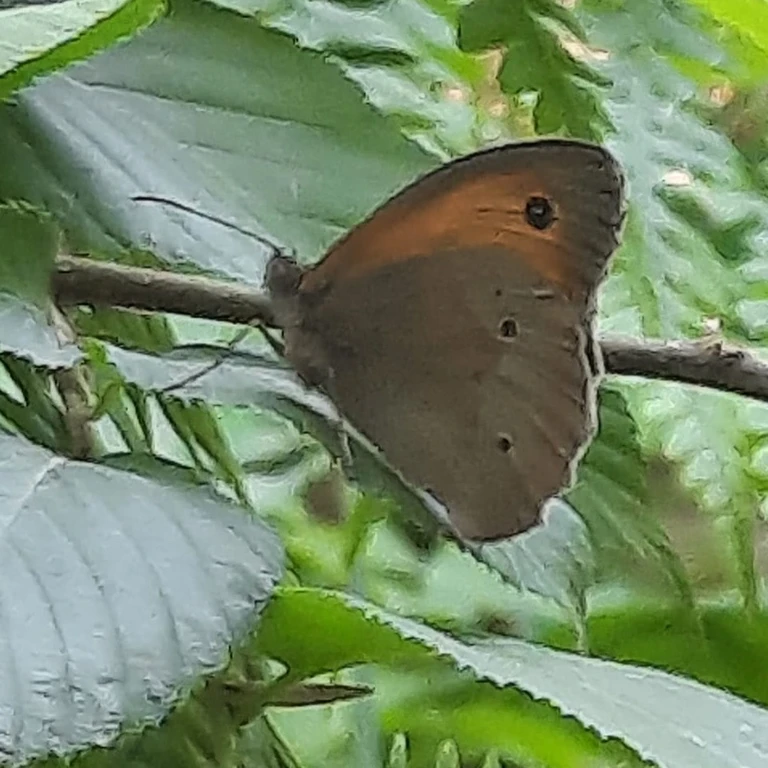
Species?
Maniola jurtina
